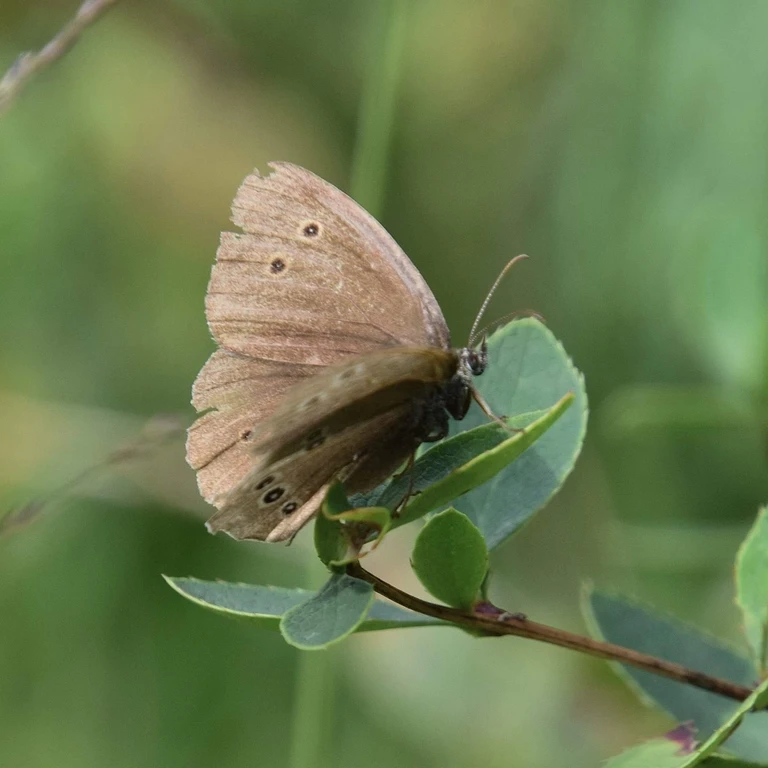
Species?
Aphantopus hyperantus
